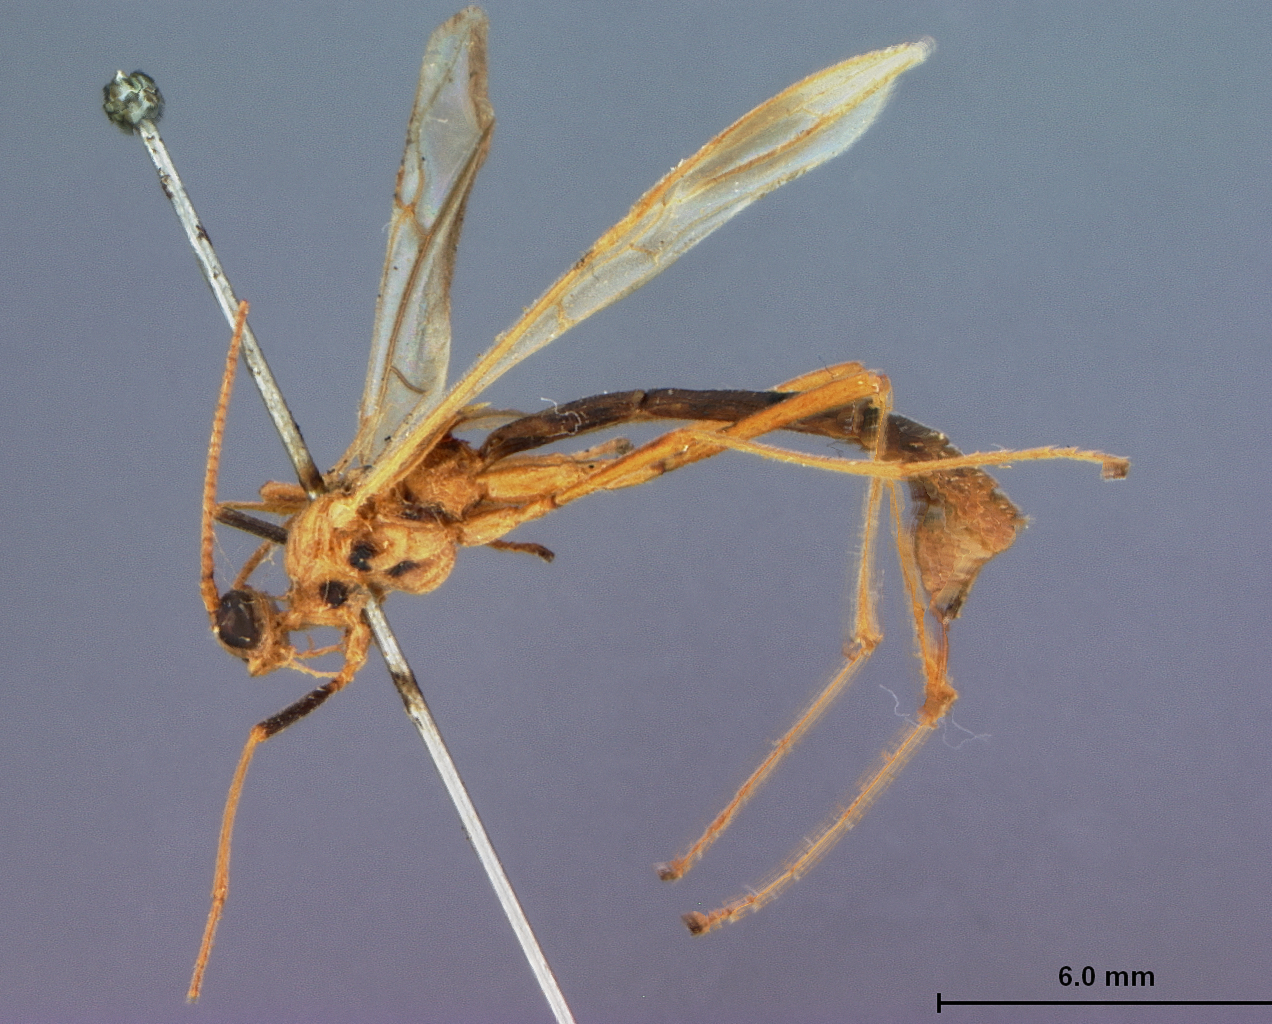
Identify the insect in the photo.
Megarhogas philippinensis
